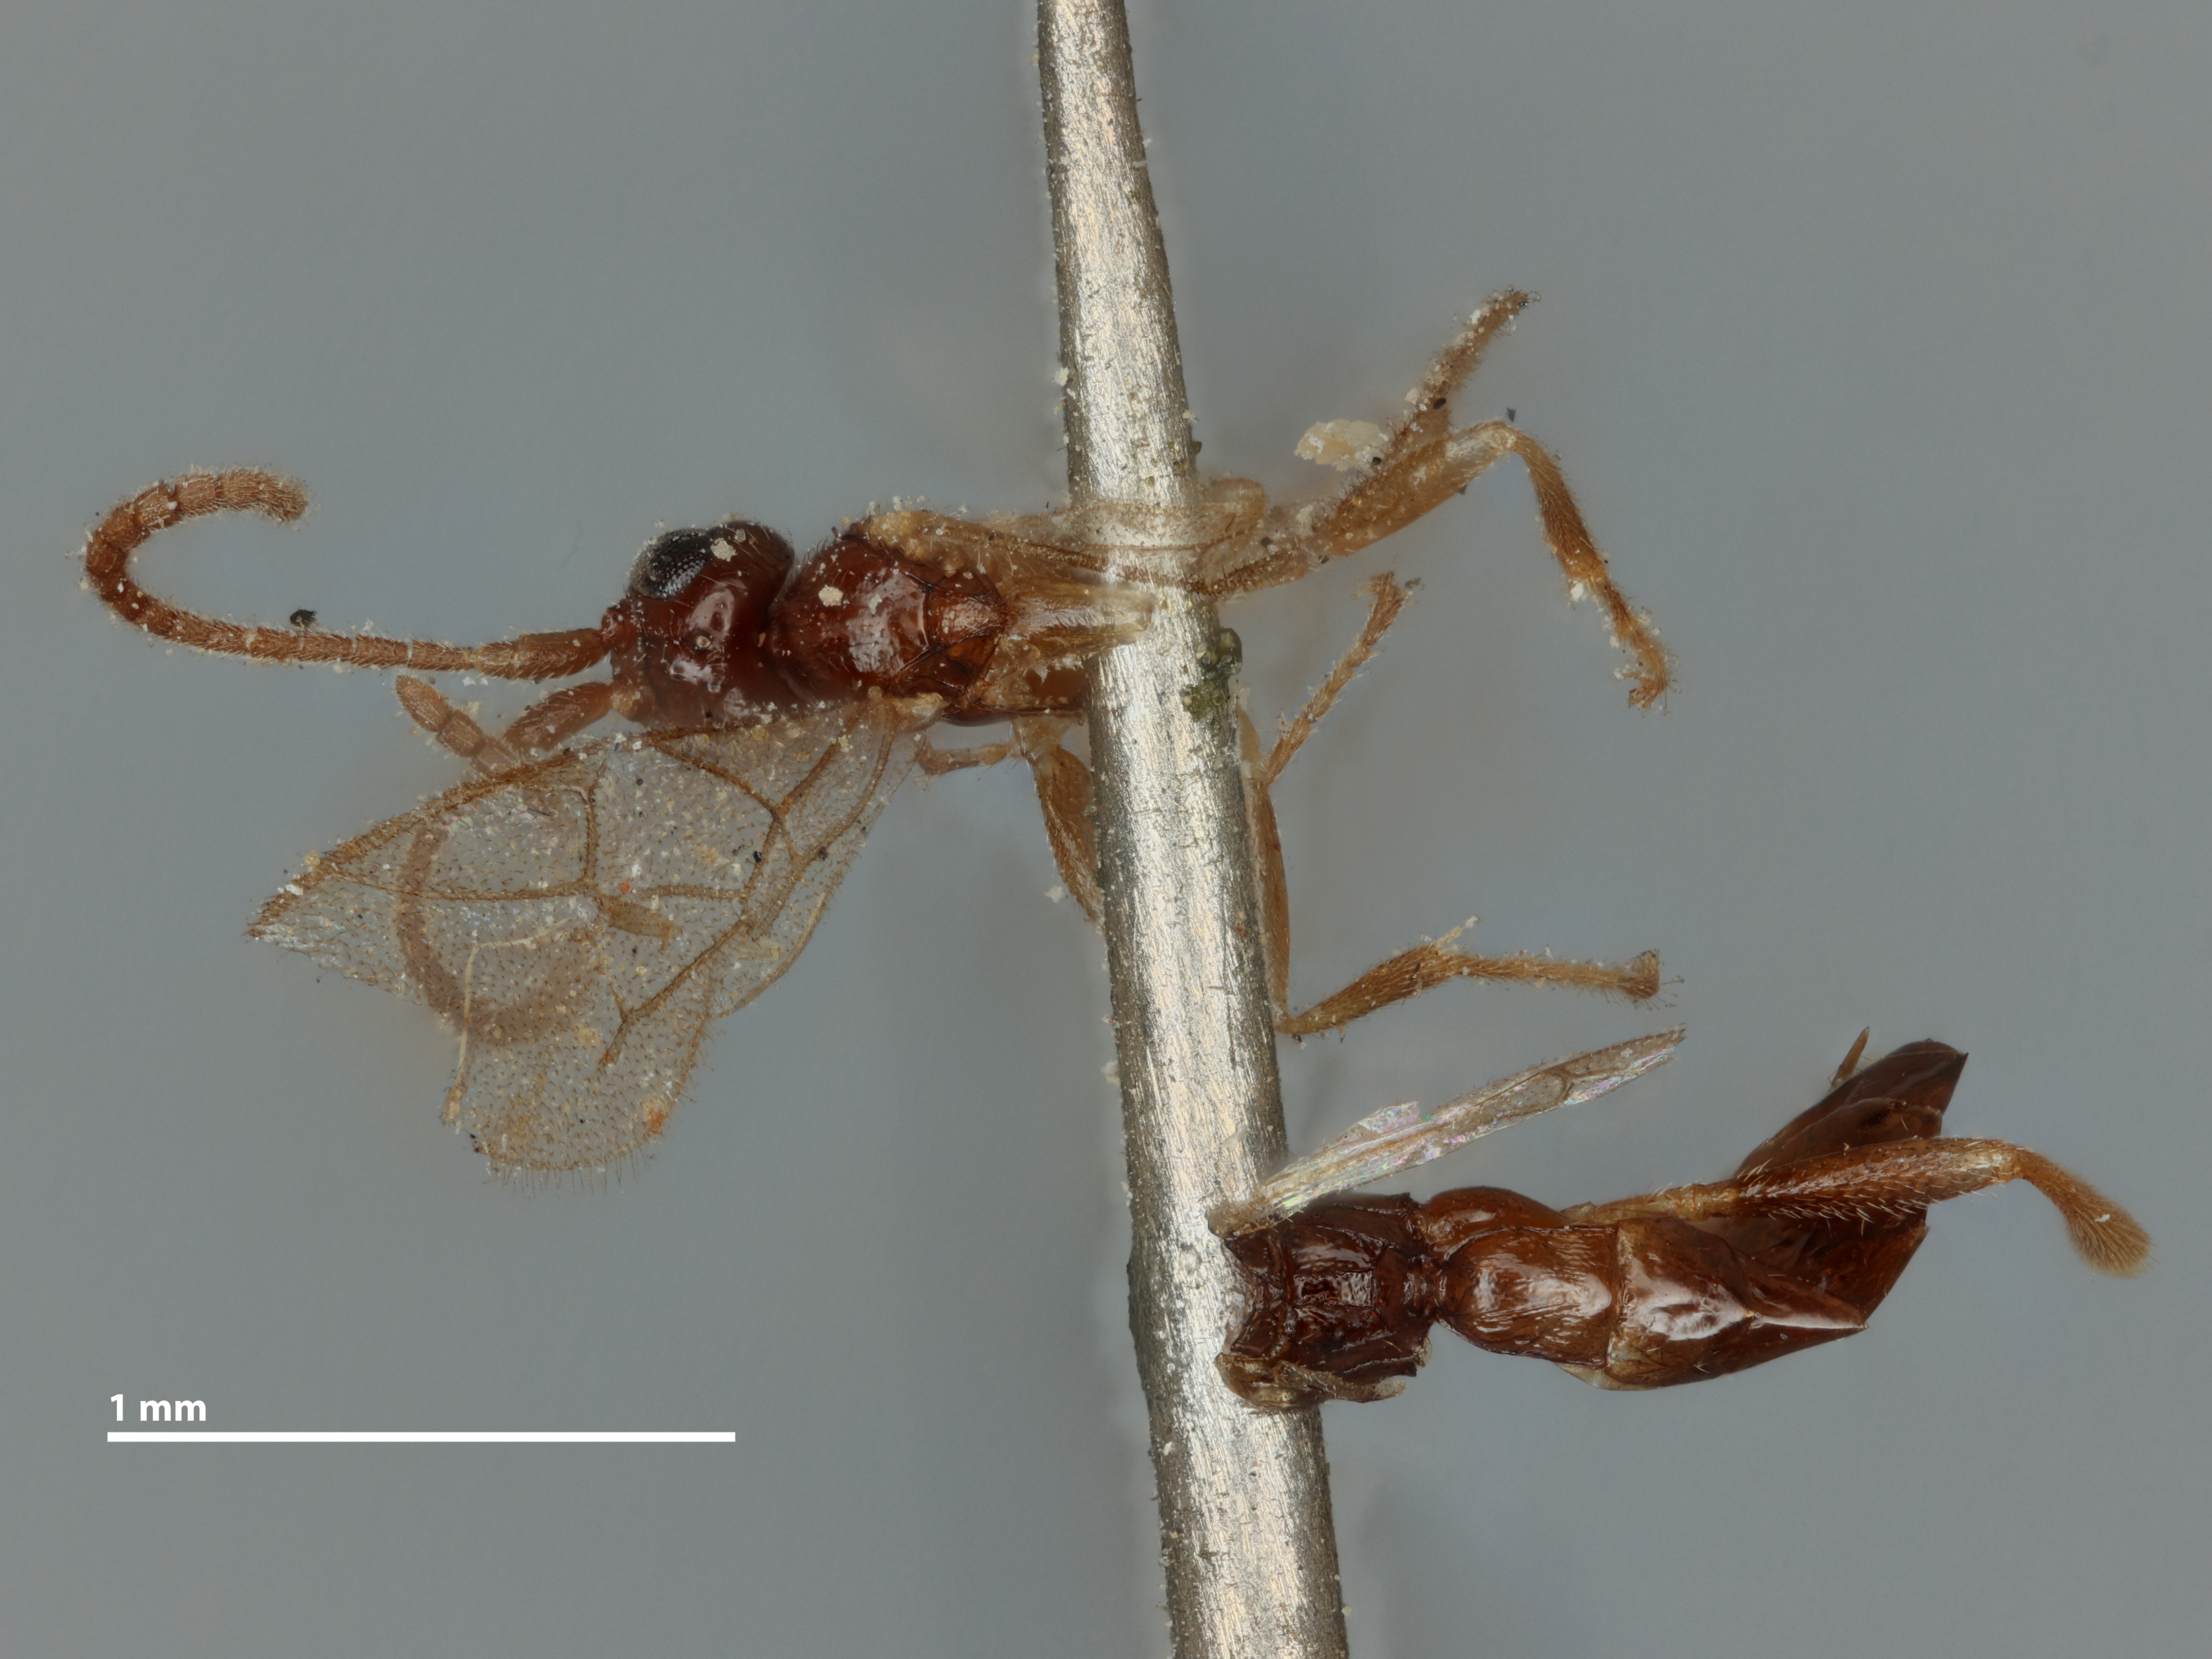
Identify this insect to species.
Deleter kincaidi
